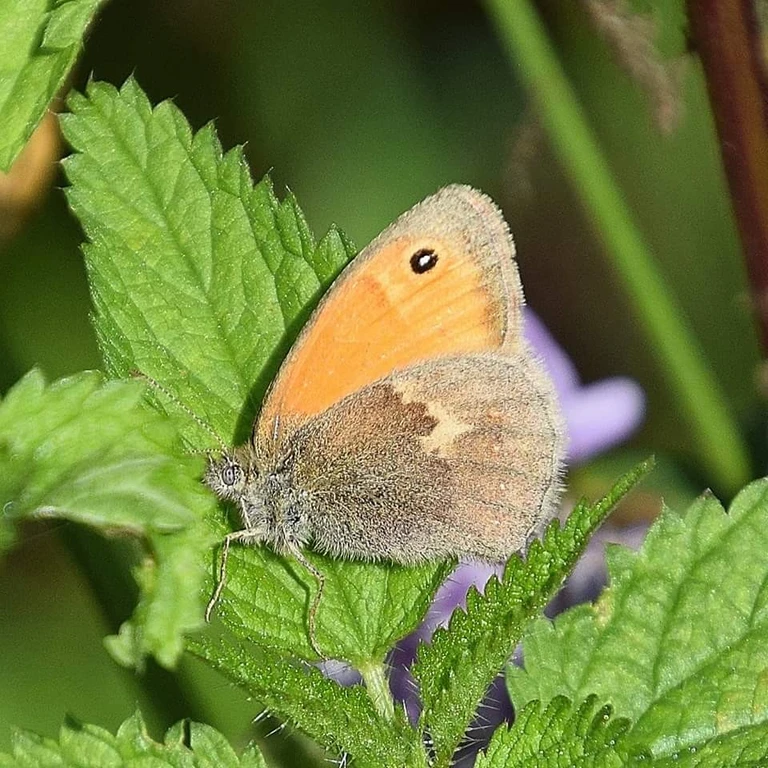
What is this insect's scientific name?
Coenonympha pamphilus
